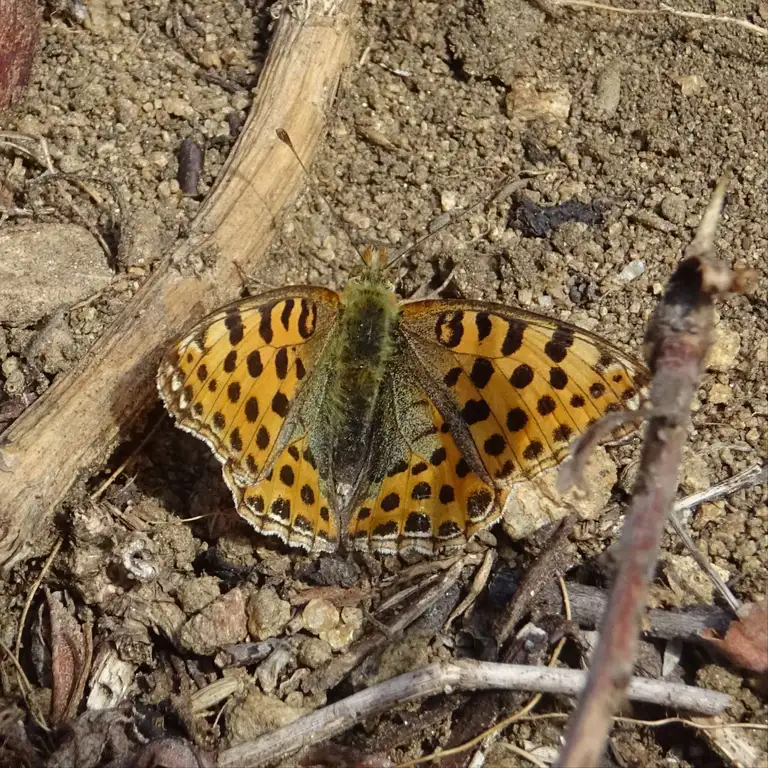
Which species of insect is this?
Issoria lathonia
